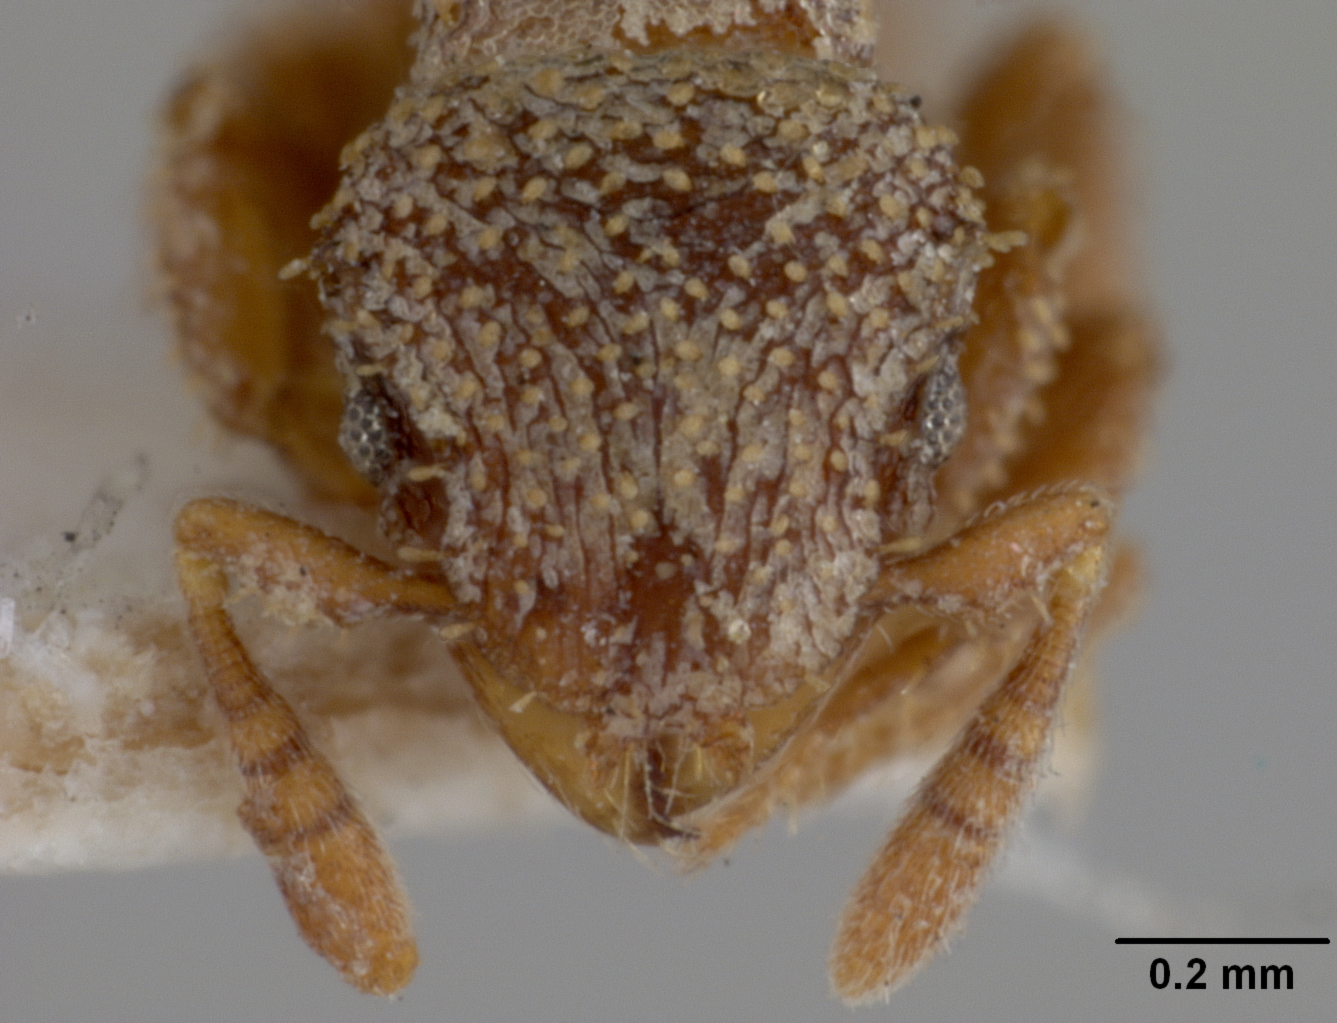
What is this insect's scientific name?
Dicroaspis emeryi
